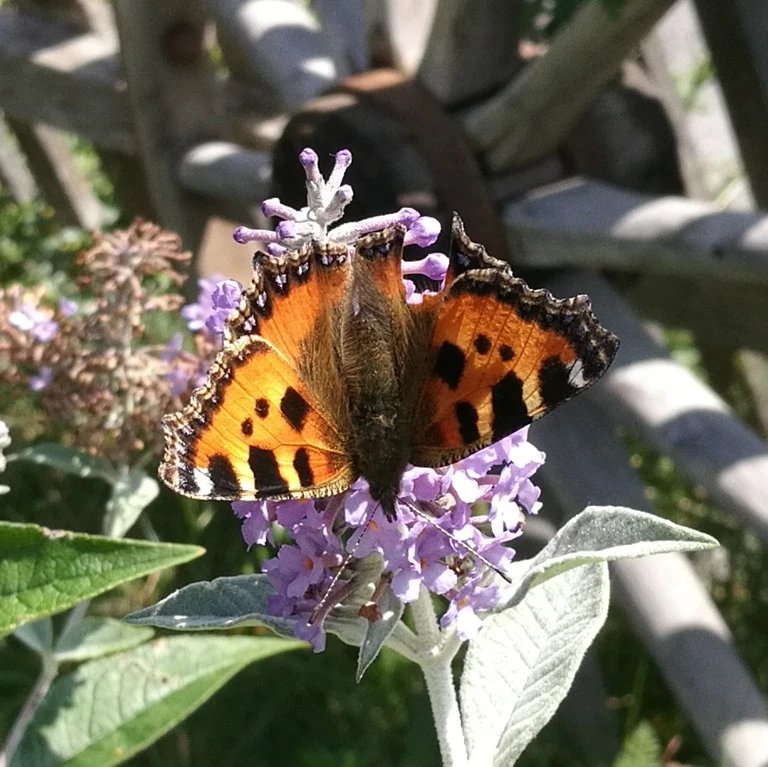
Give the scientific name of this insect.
Aglais urticae
